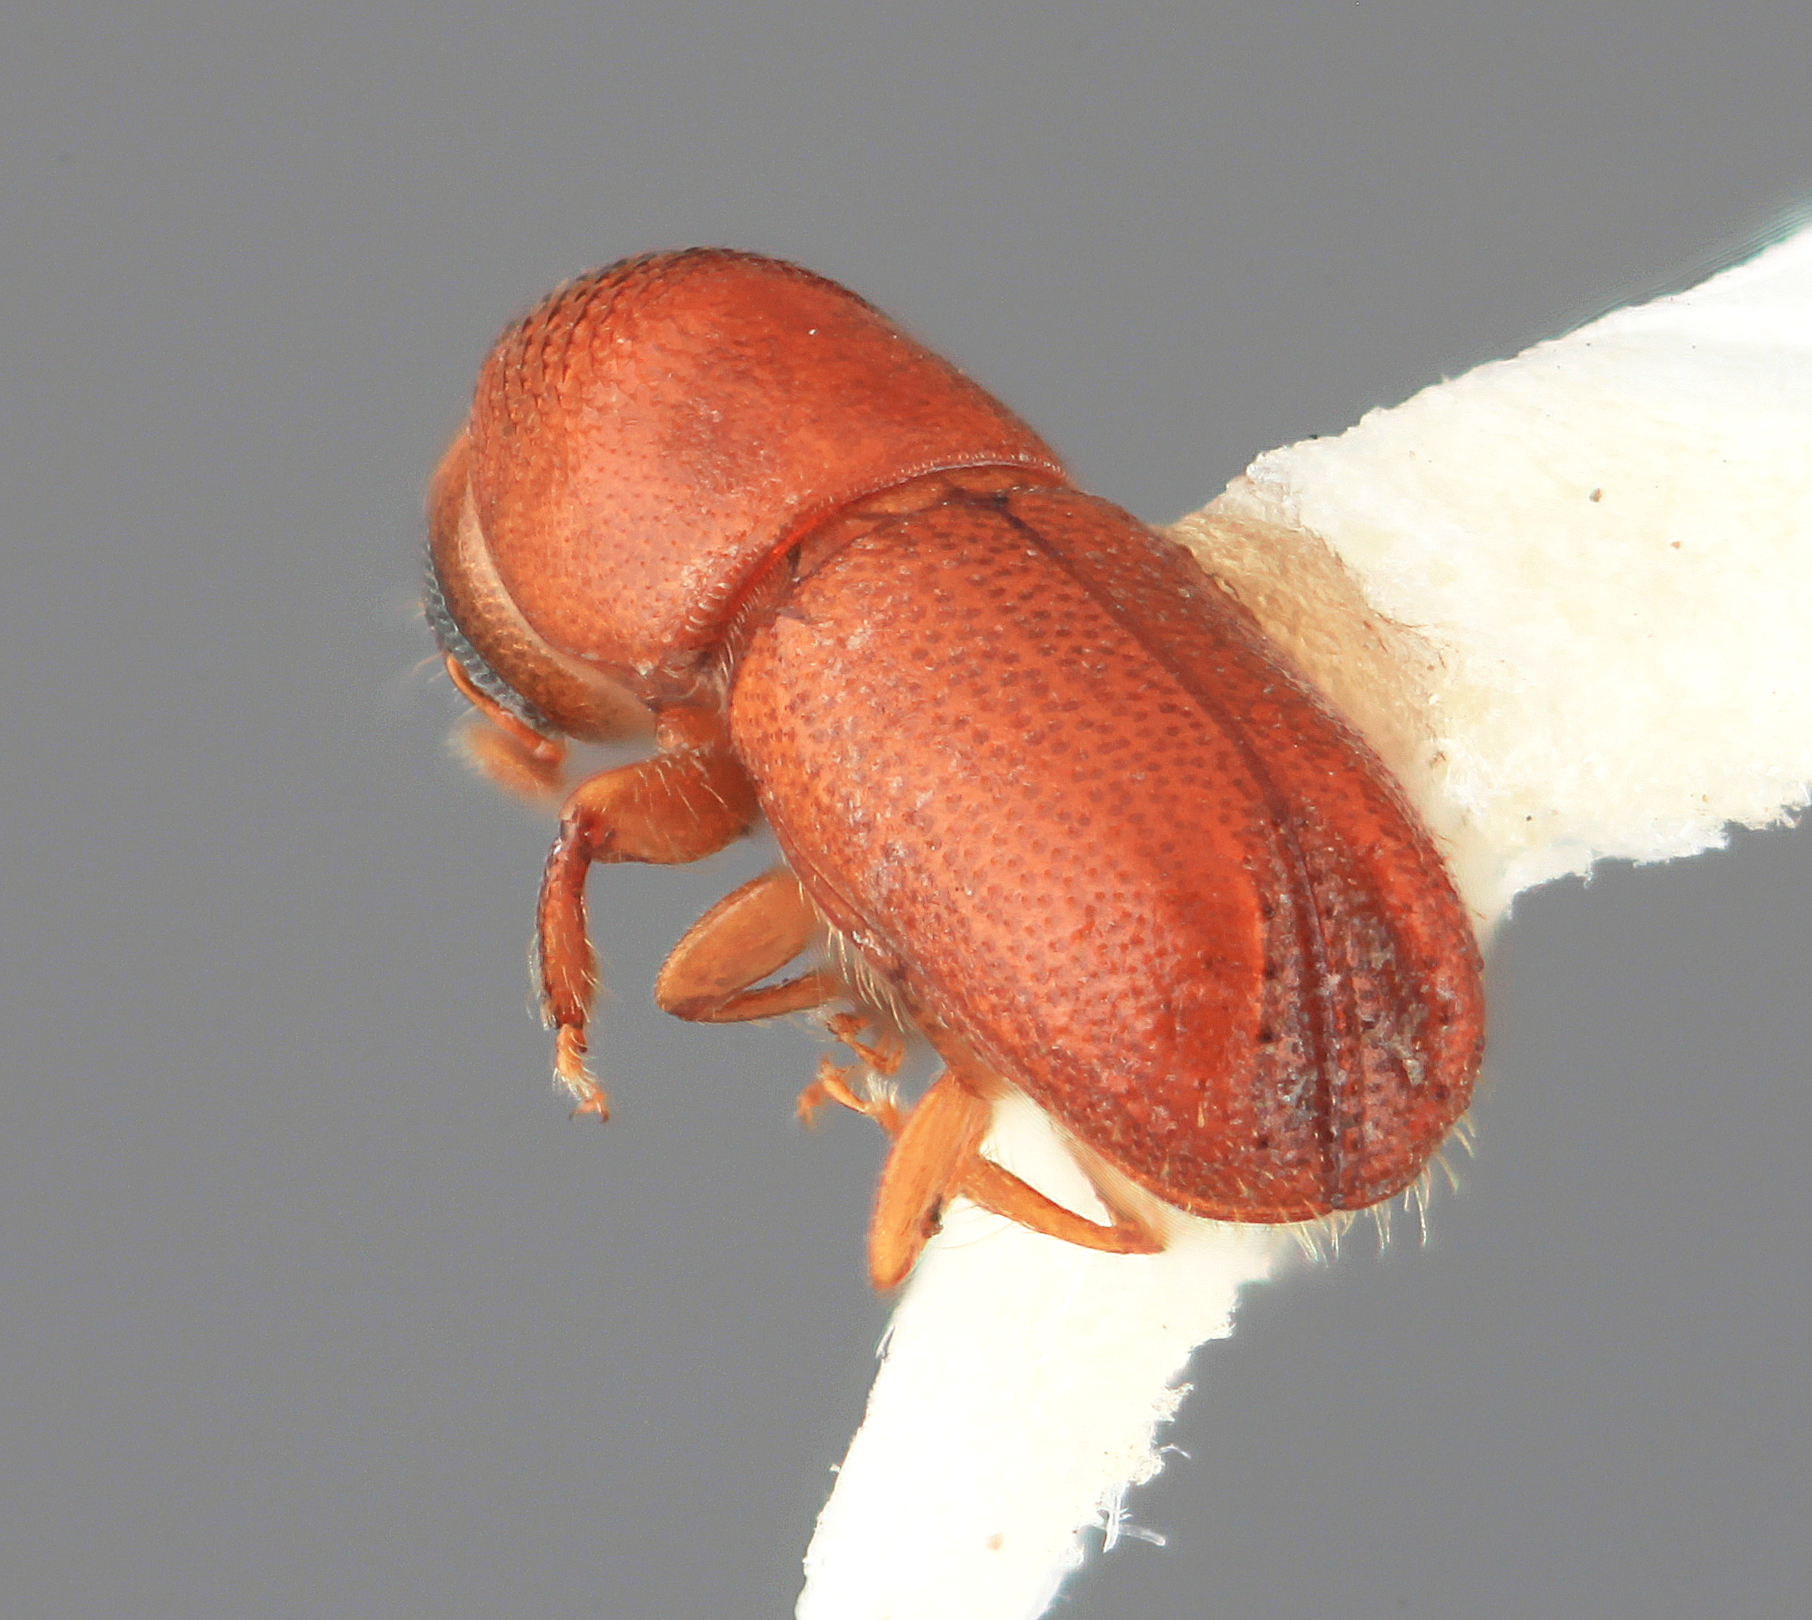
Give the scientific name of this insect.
Araptus virolavorus
